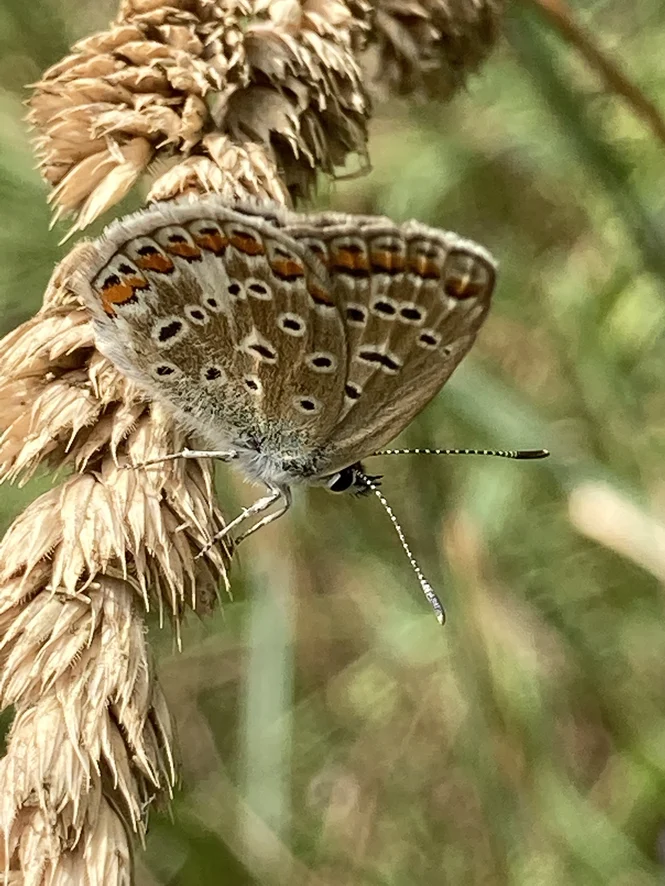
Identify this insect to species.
Polyommatus icarus
